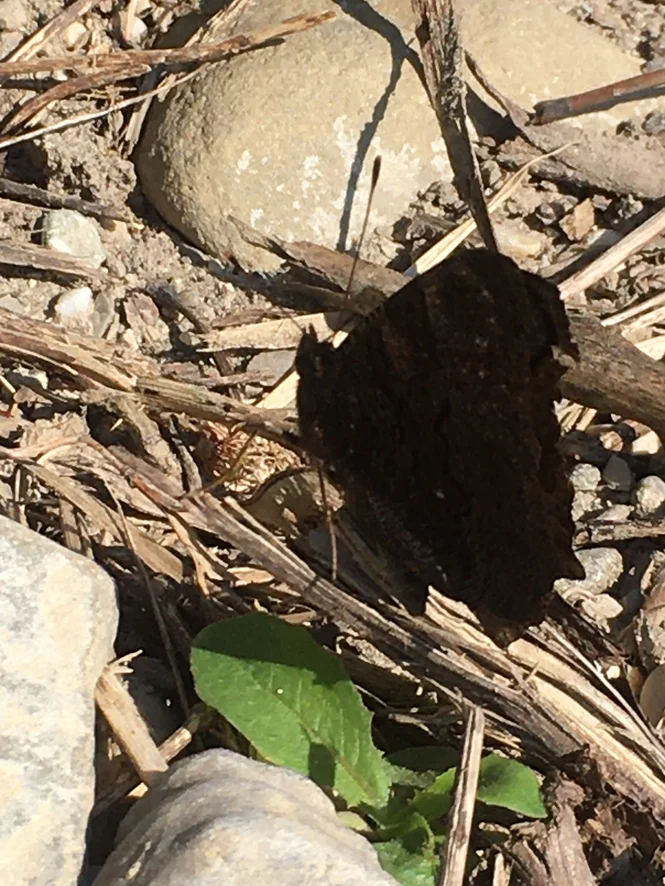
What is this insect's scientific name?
Aglais io
